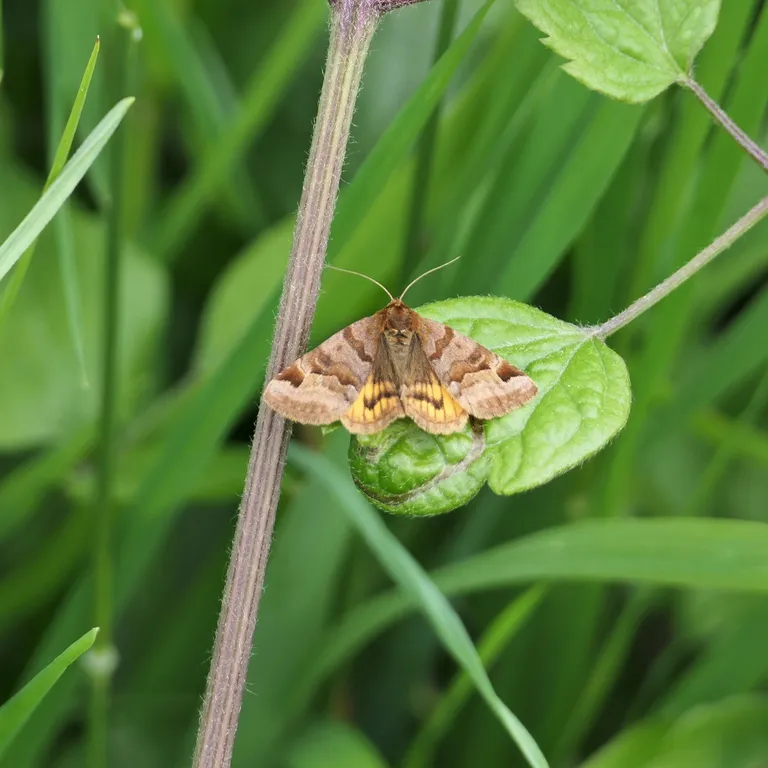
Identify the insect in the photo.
Euclidia glyphica
